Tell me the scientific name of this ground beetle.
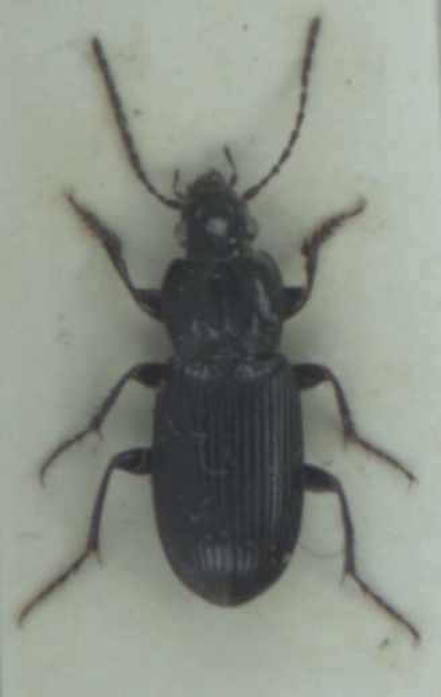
Pterostichus gracilis
